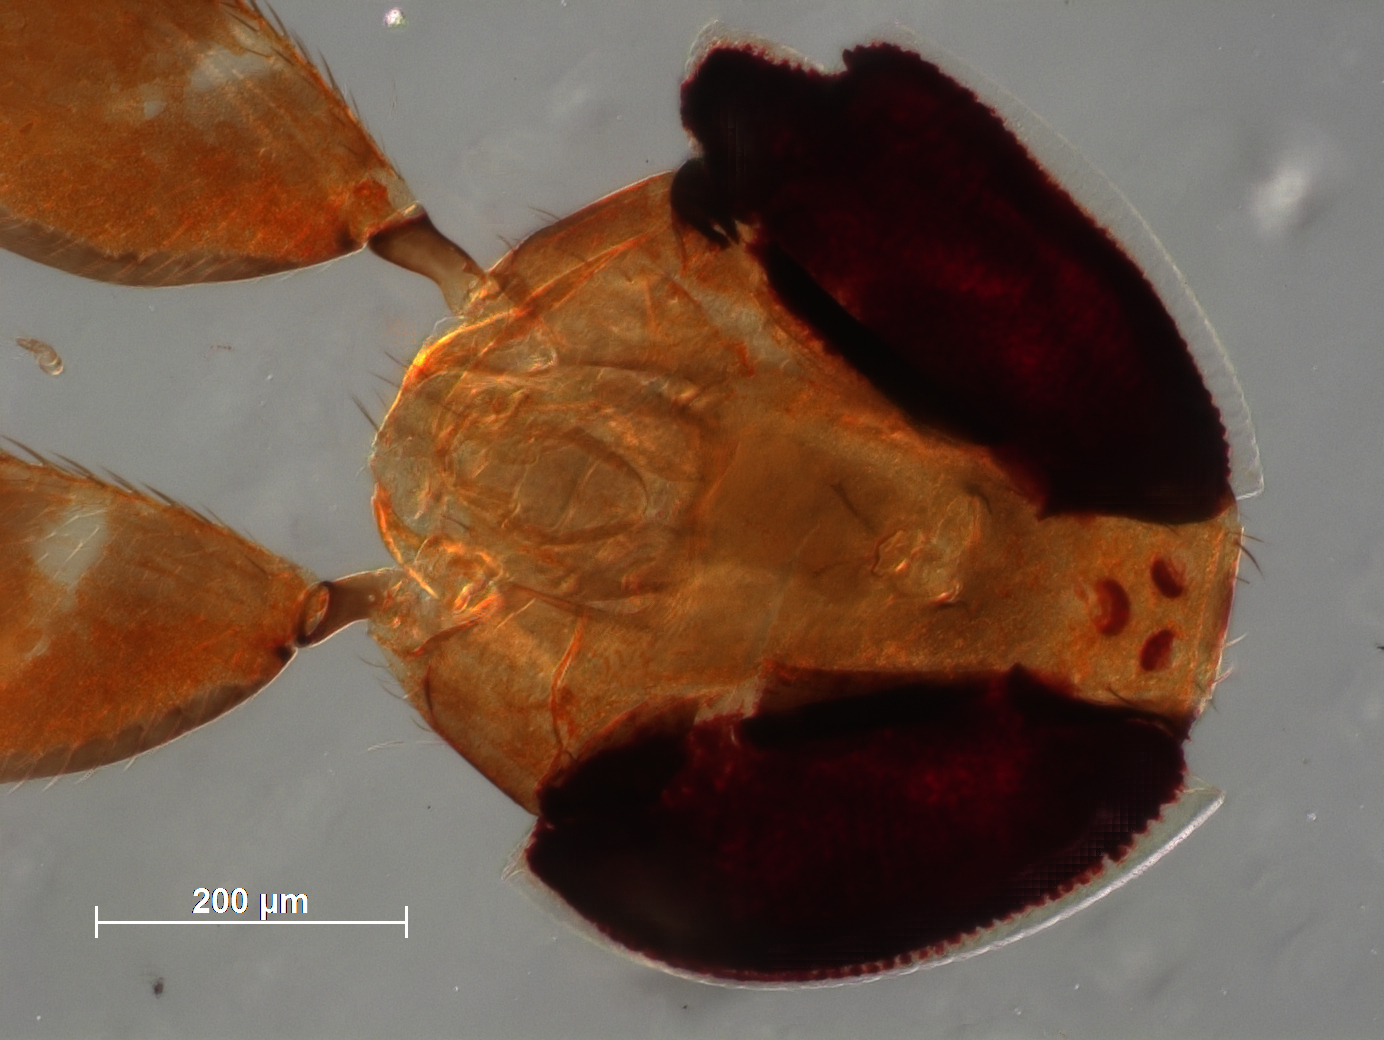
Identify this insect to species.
Cryptanusia albiclava
